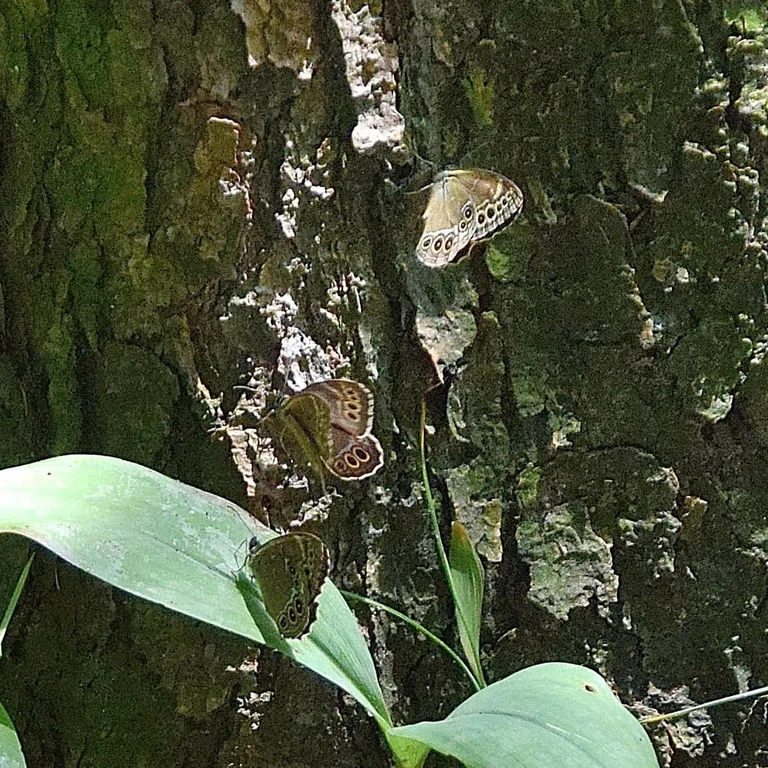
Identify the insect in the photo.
Lopinga achine (also Pararge achine)
